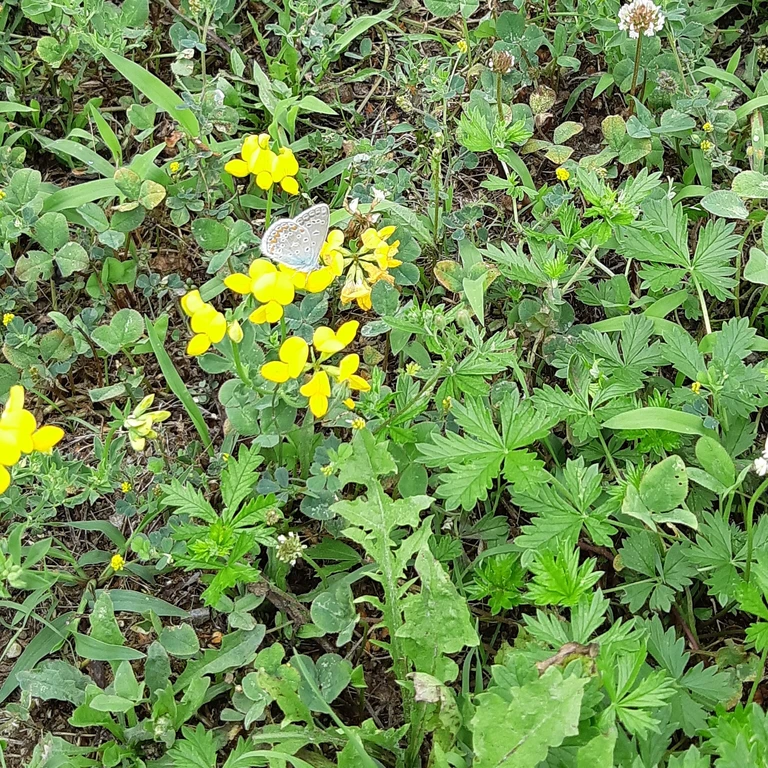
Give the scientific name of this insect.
Polyommatus icarus
